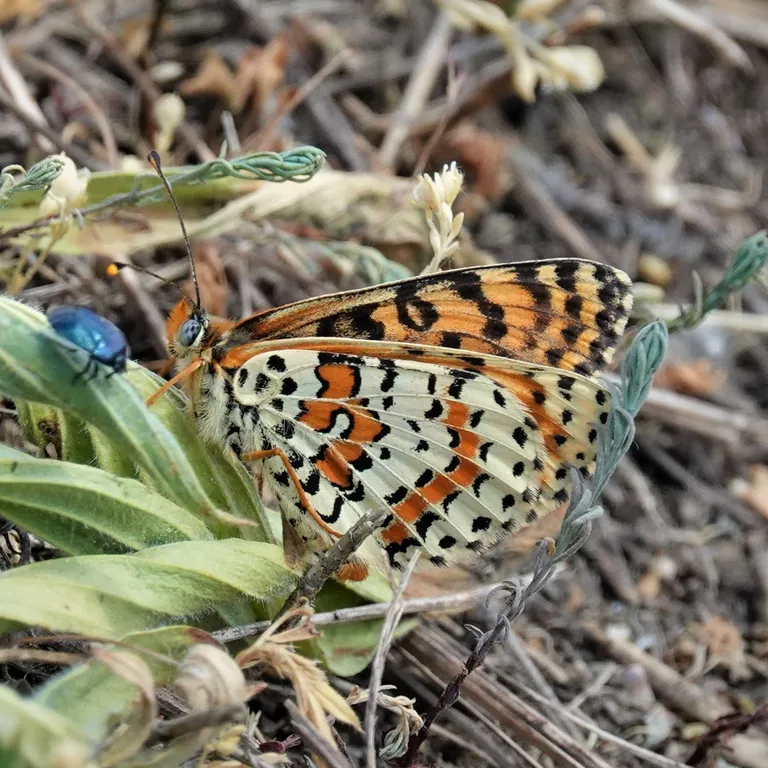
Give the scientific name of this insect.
Melitaea didyma
